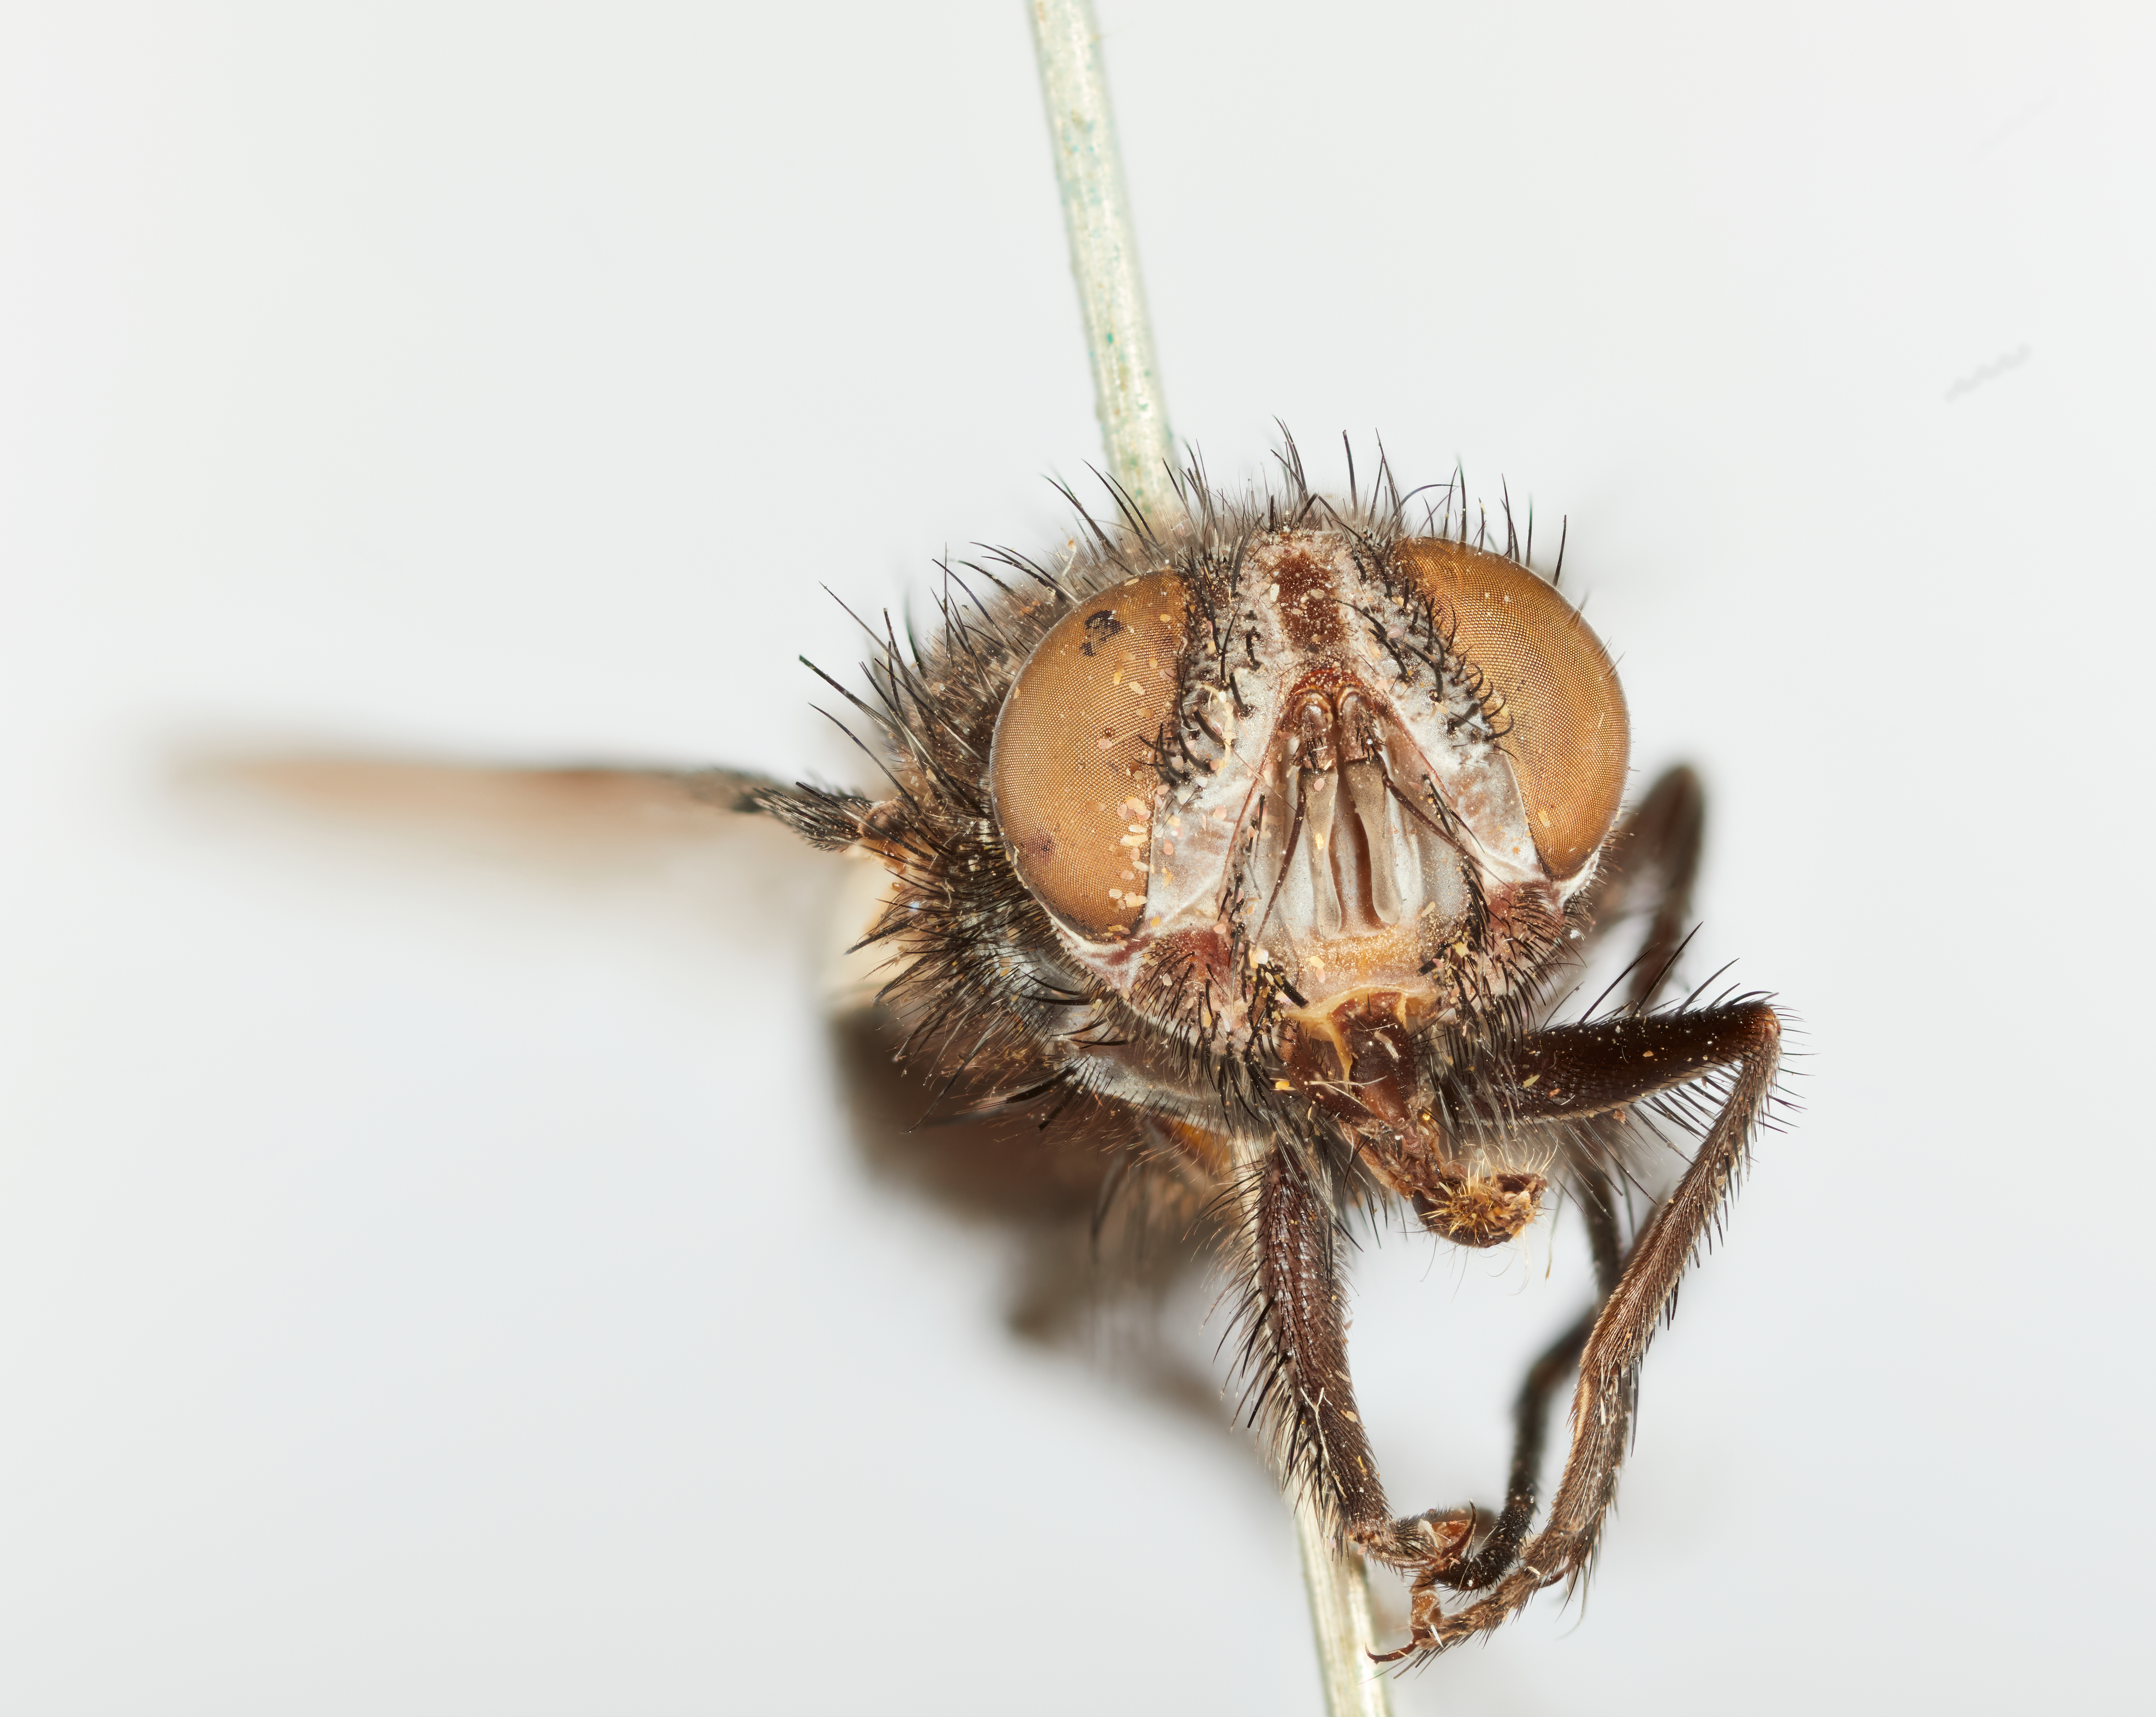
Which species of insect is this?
Achaetoneura robusta
